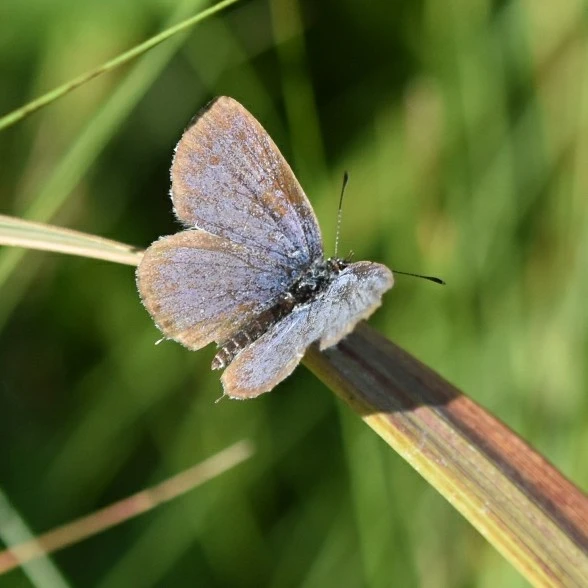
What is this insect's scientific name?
Cupido argiades (also Elkalyce argiades)
